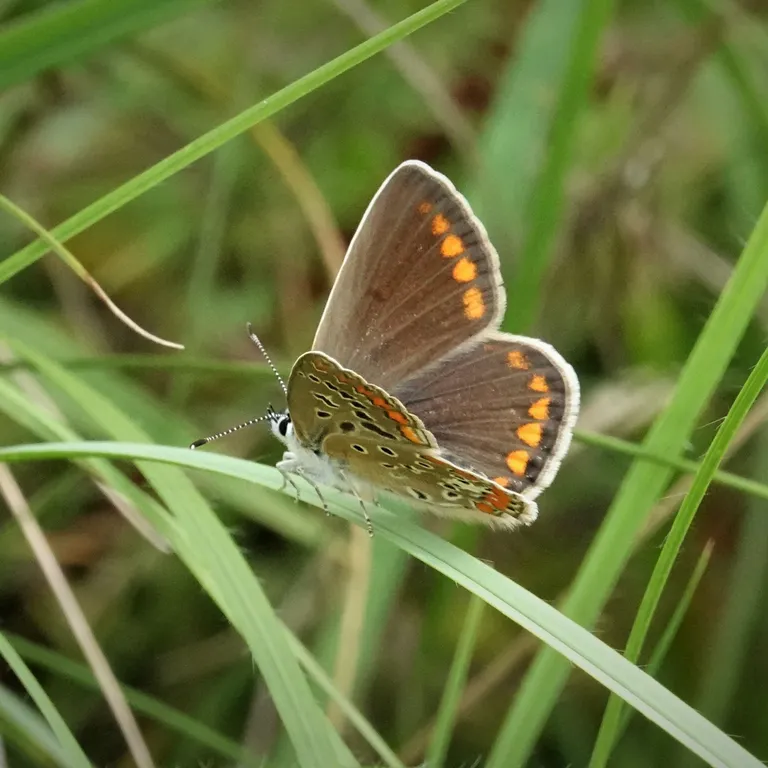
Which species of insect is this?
Polyommatus icarus
